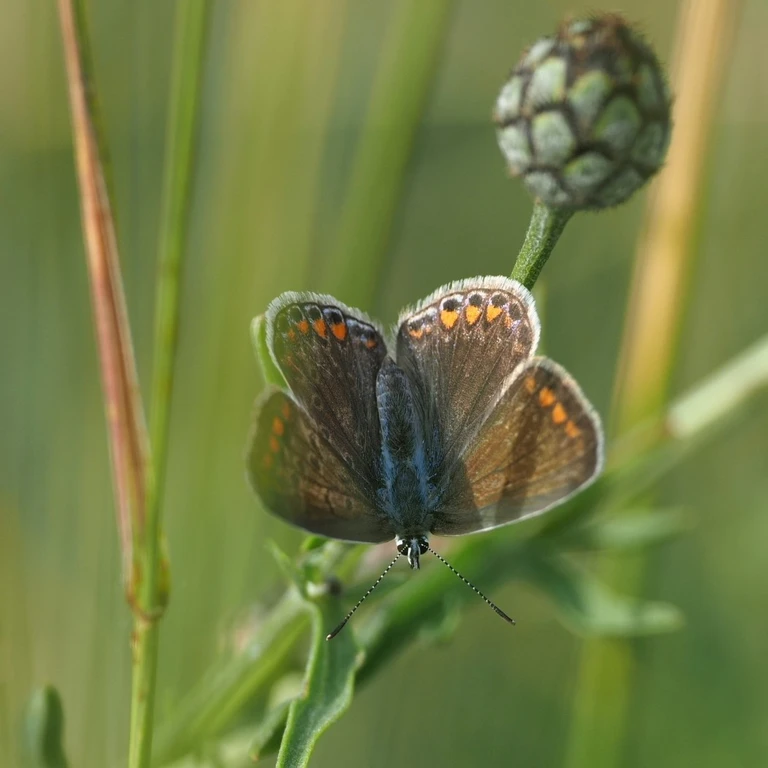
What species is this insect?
Polyommatus icarus
